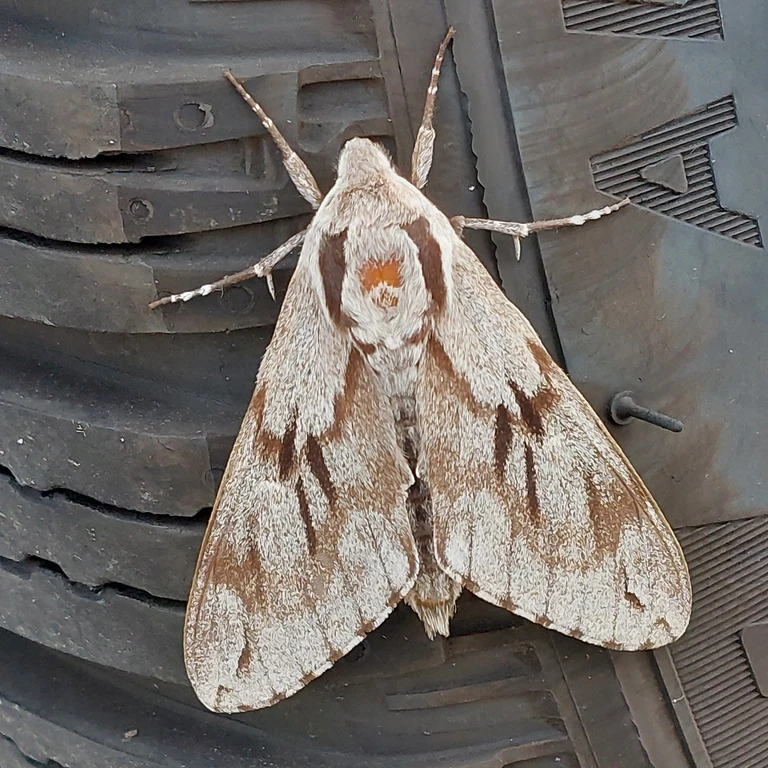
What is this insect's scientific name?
Sphinx pinastri
